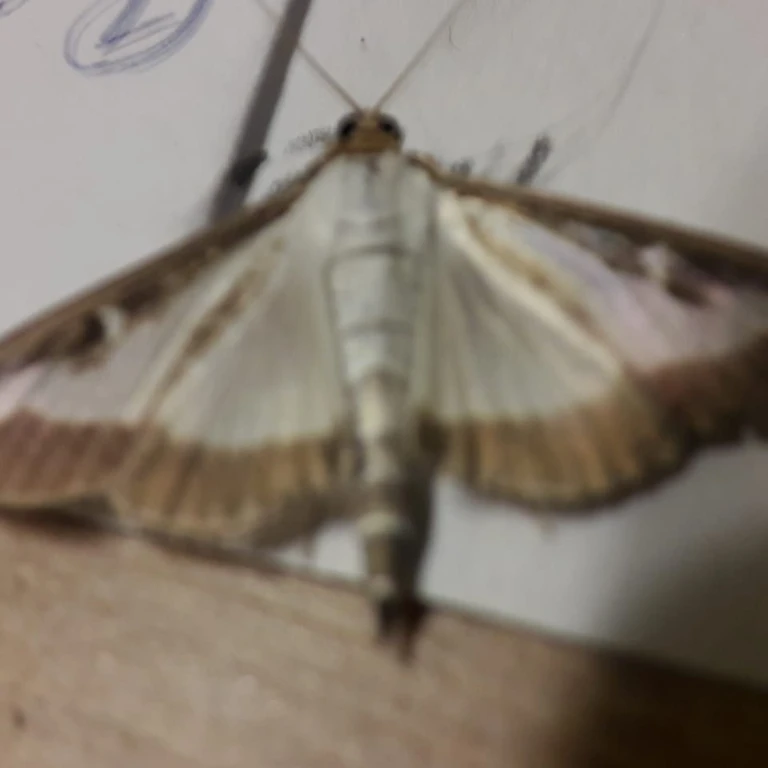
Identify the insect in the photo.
Cydalima perspectalis
